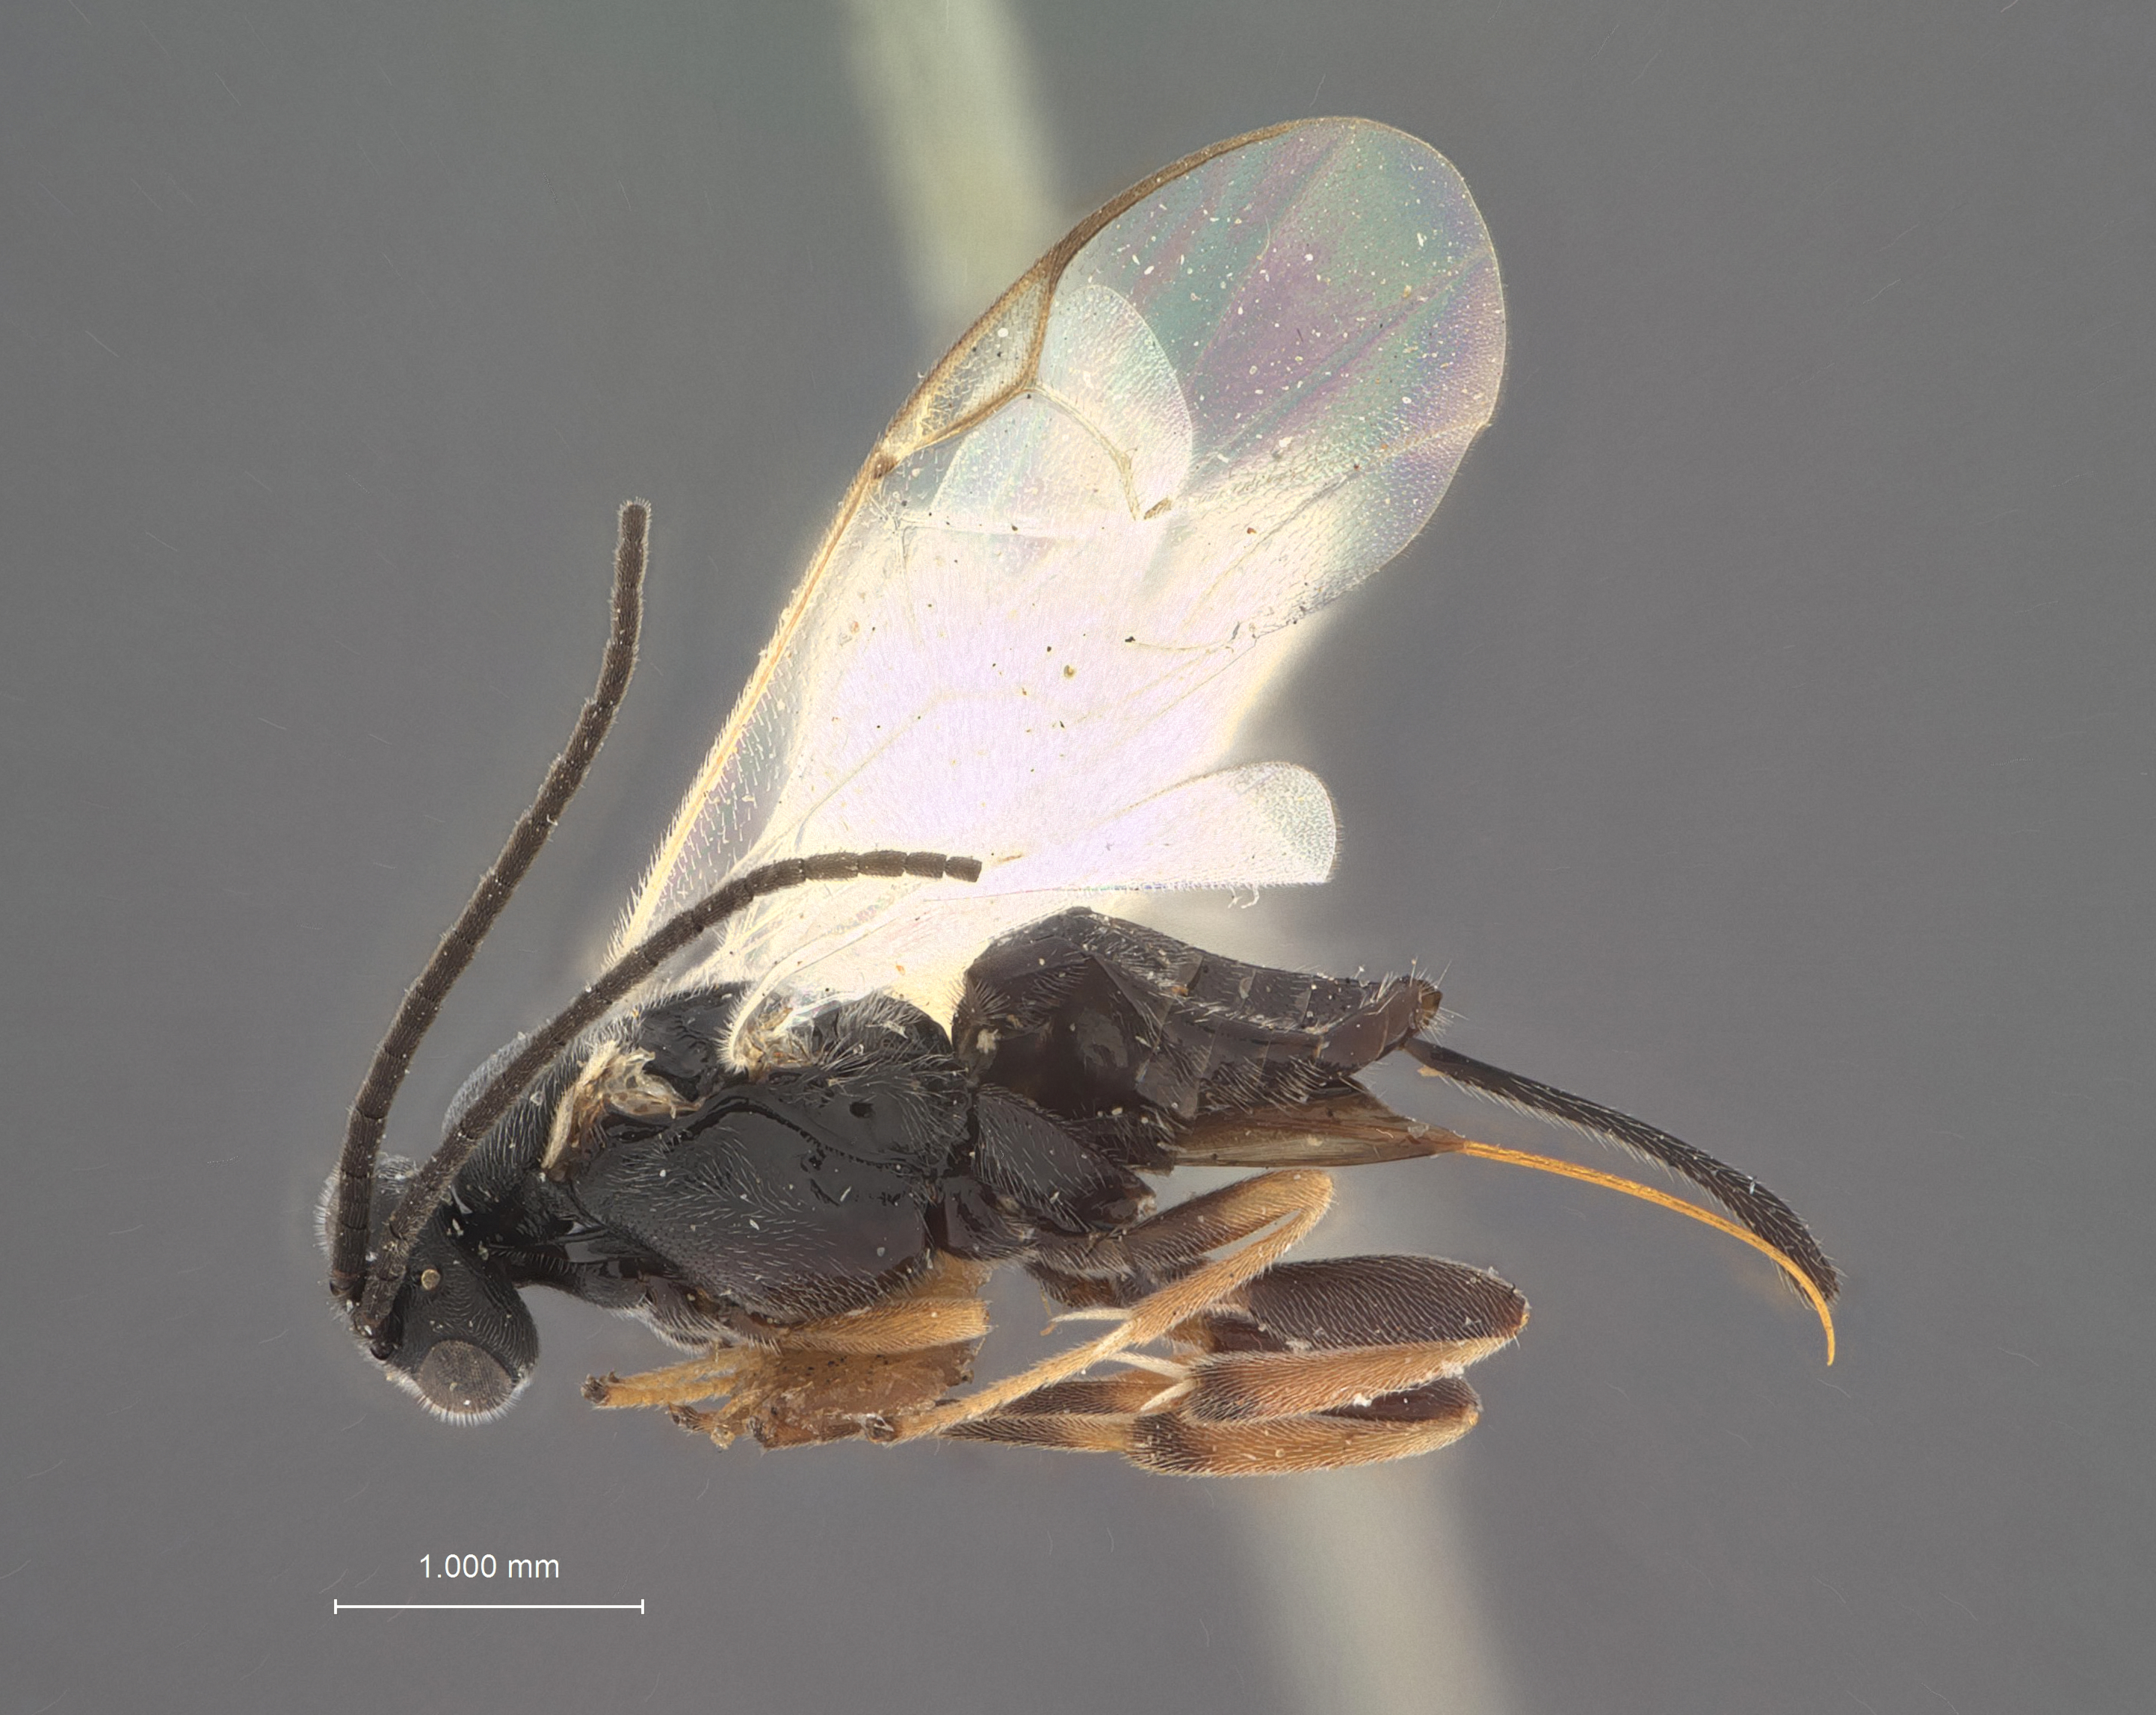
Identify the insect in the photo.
Apanteles thurberiae
